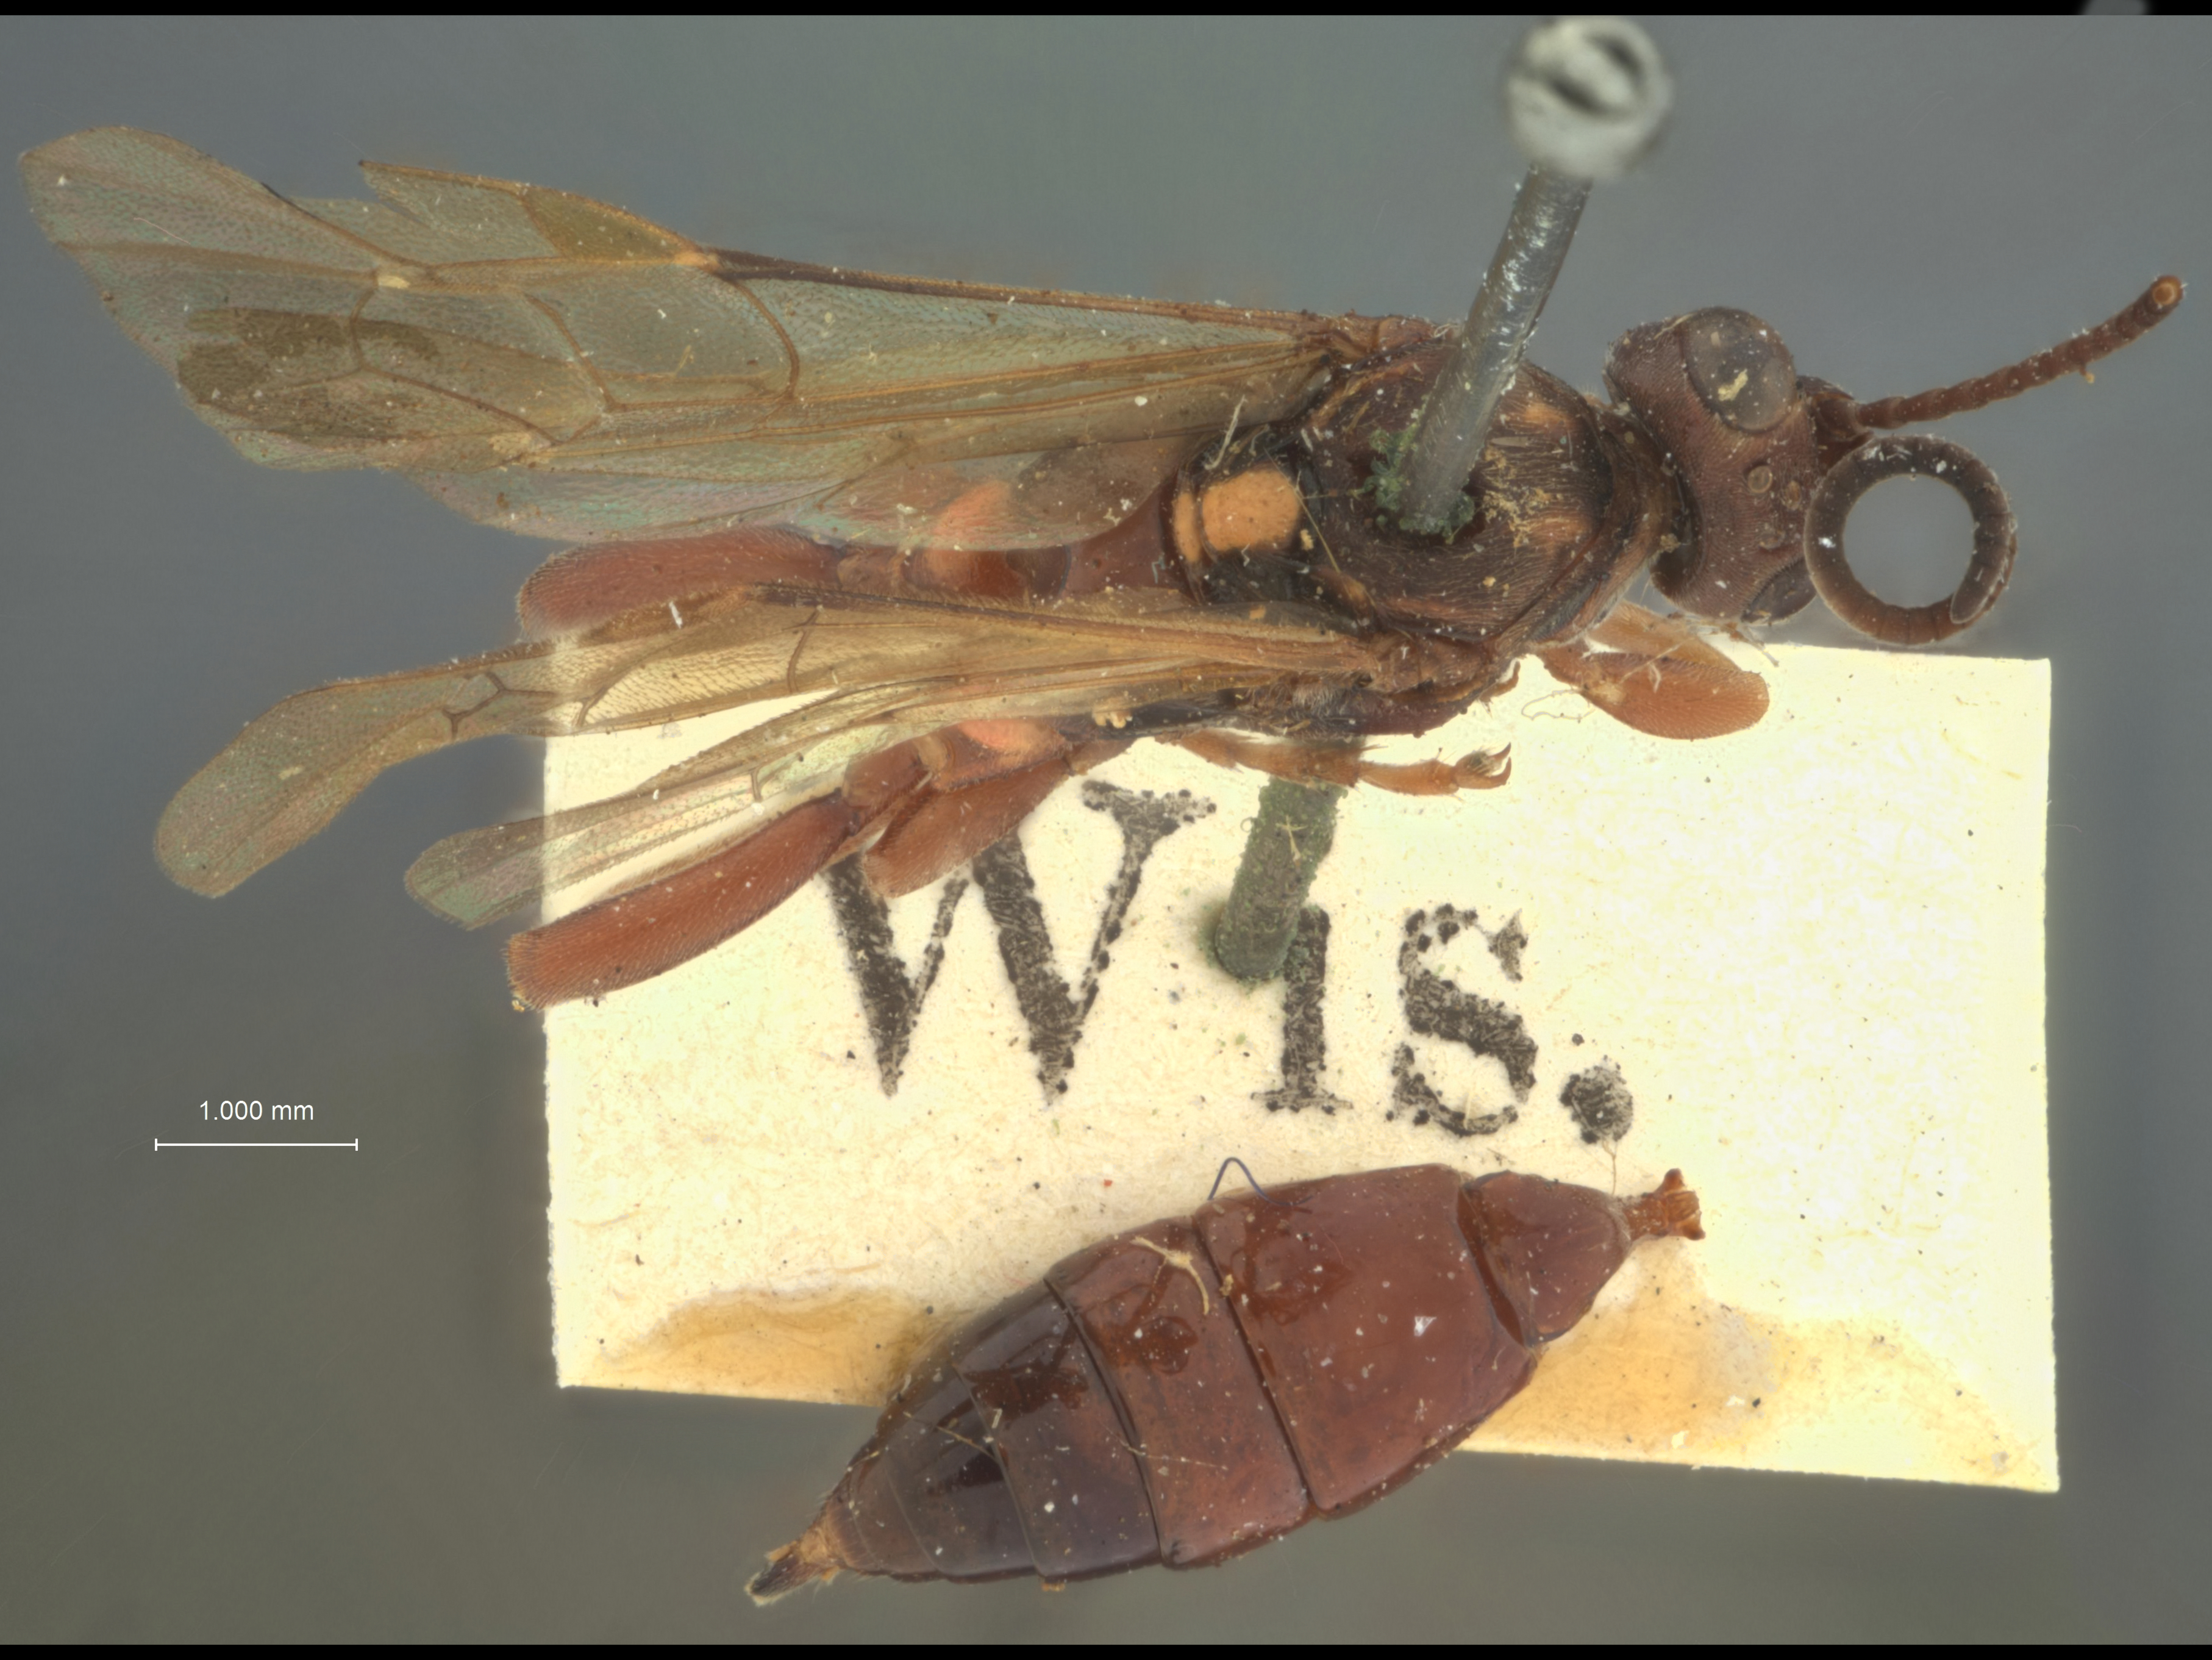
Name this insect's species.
Eristicus minutus
